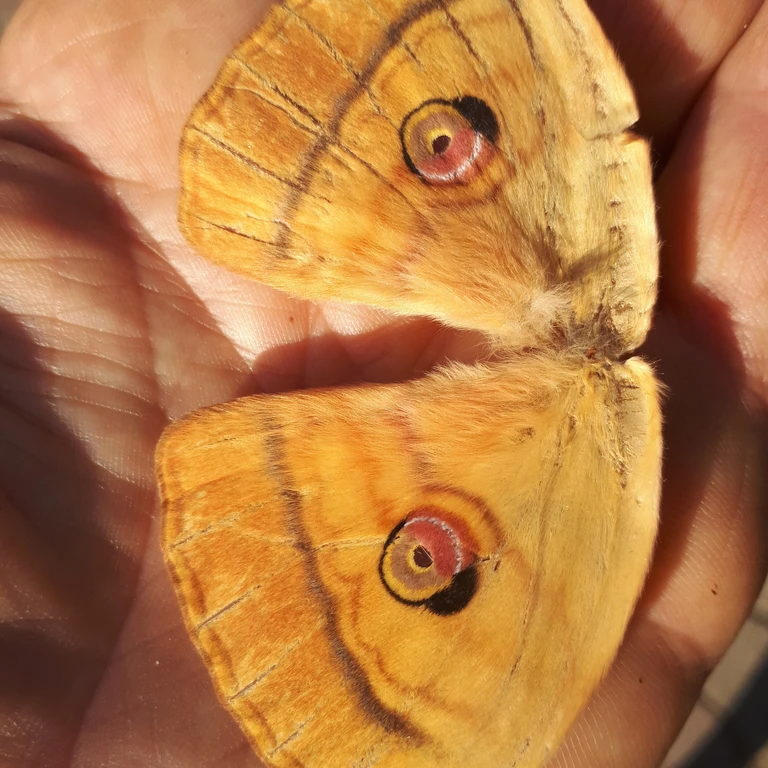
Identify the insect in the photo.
Antheraea yamamai
